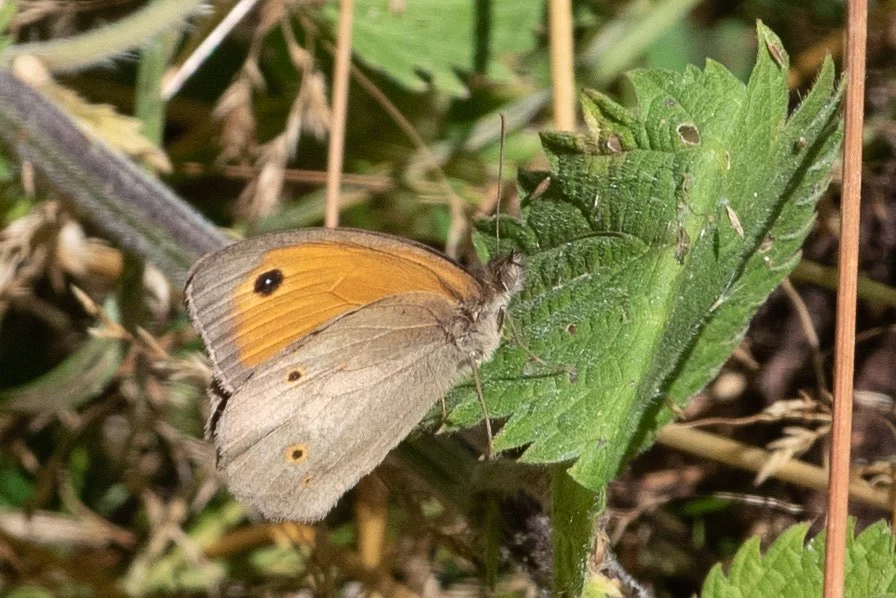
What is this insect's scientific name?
Maniola jurtina
